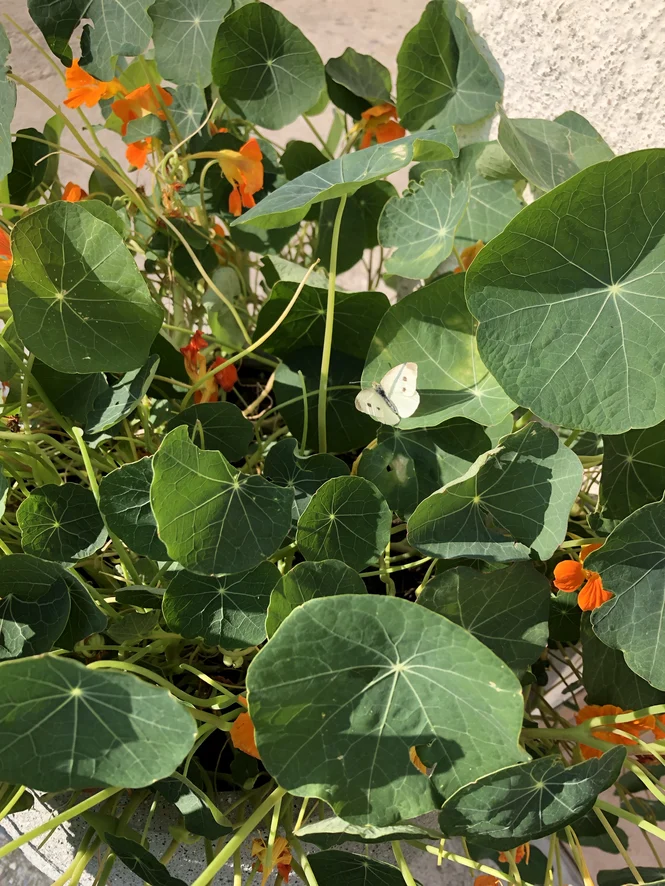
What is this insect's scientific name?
Pieris rapae
